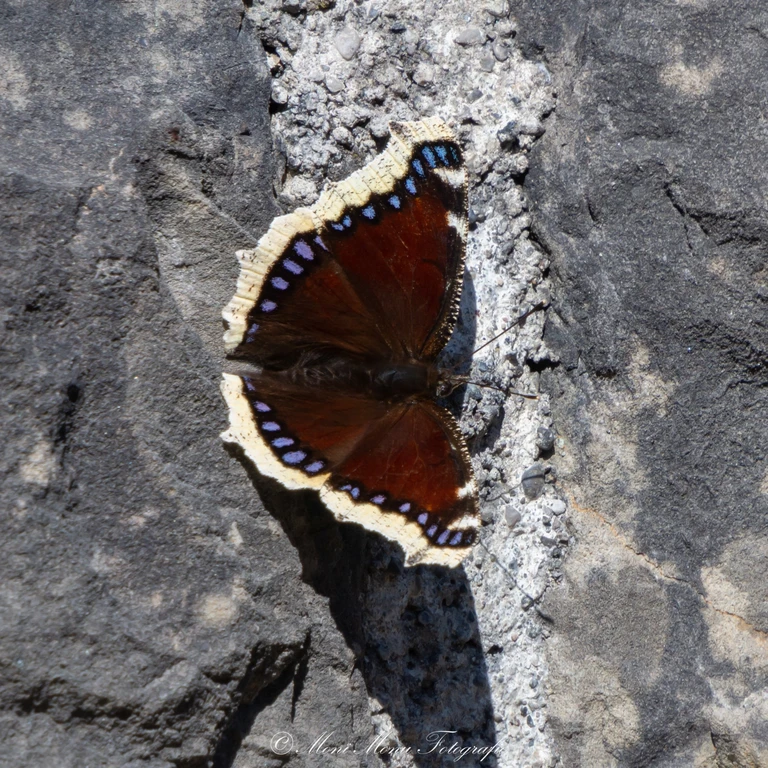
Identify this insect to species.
Nymphalis antiopa
